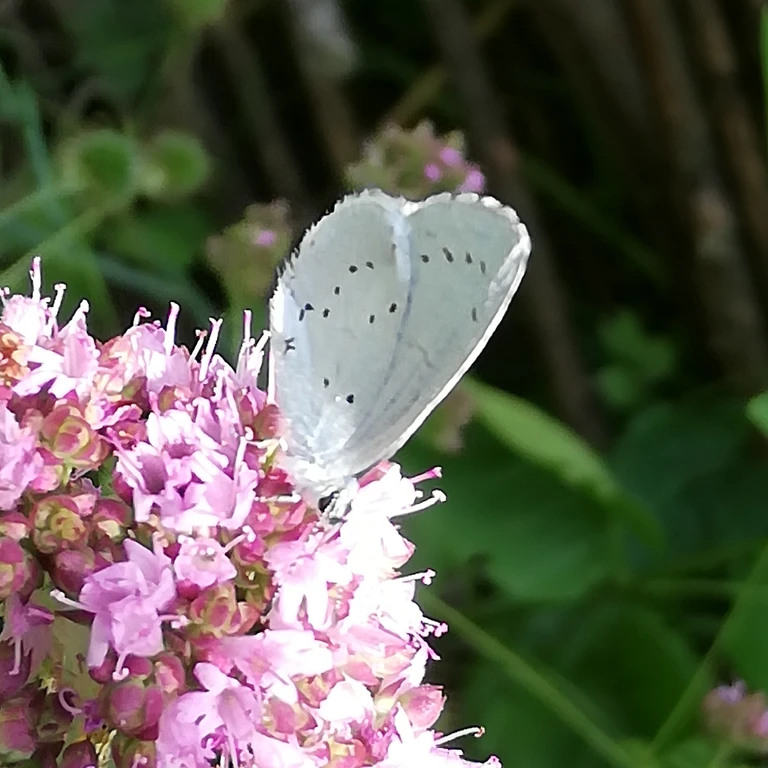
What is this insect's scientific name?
Celastrina argiolus
